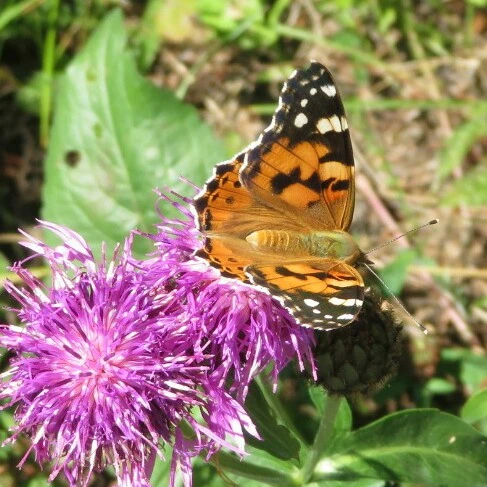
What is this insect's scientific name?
Vanessa cardui
